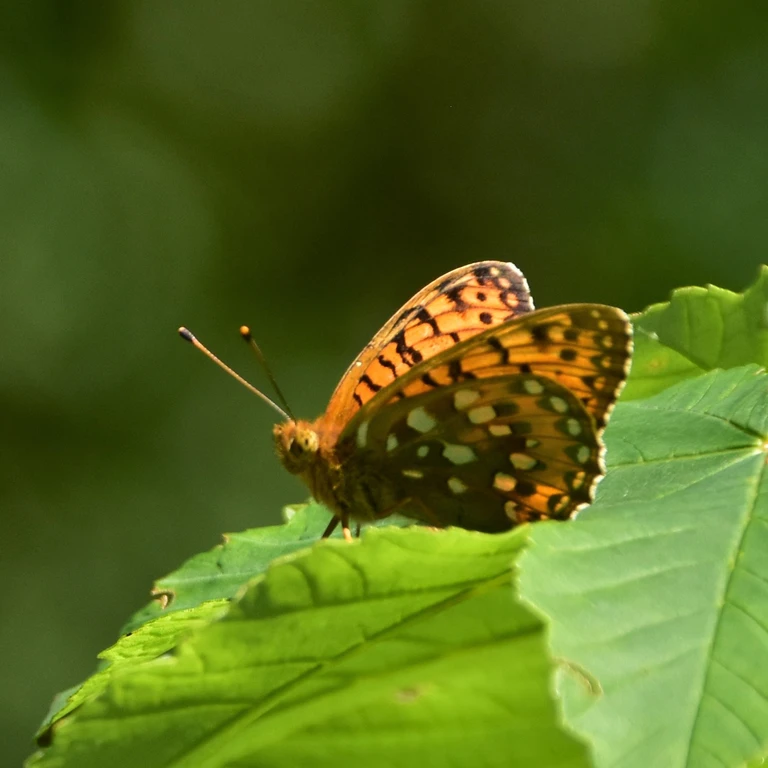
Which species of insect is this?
Speyeria aglaja
